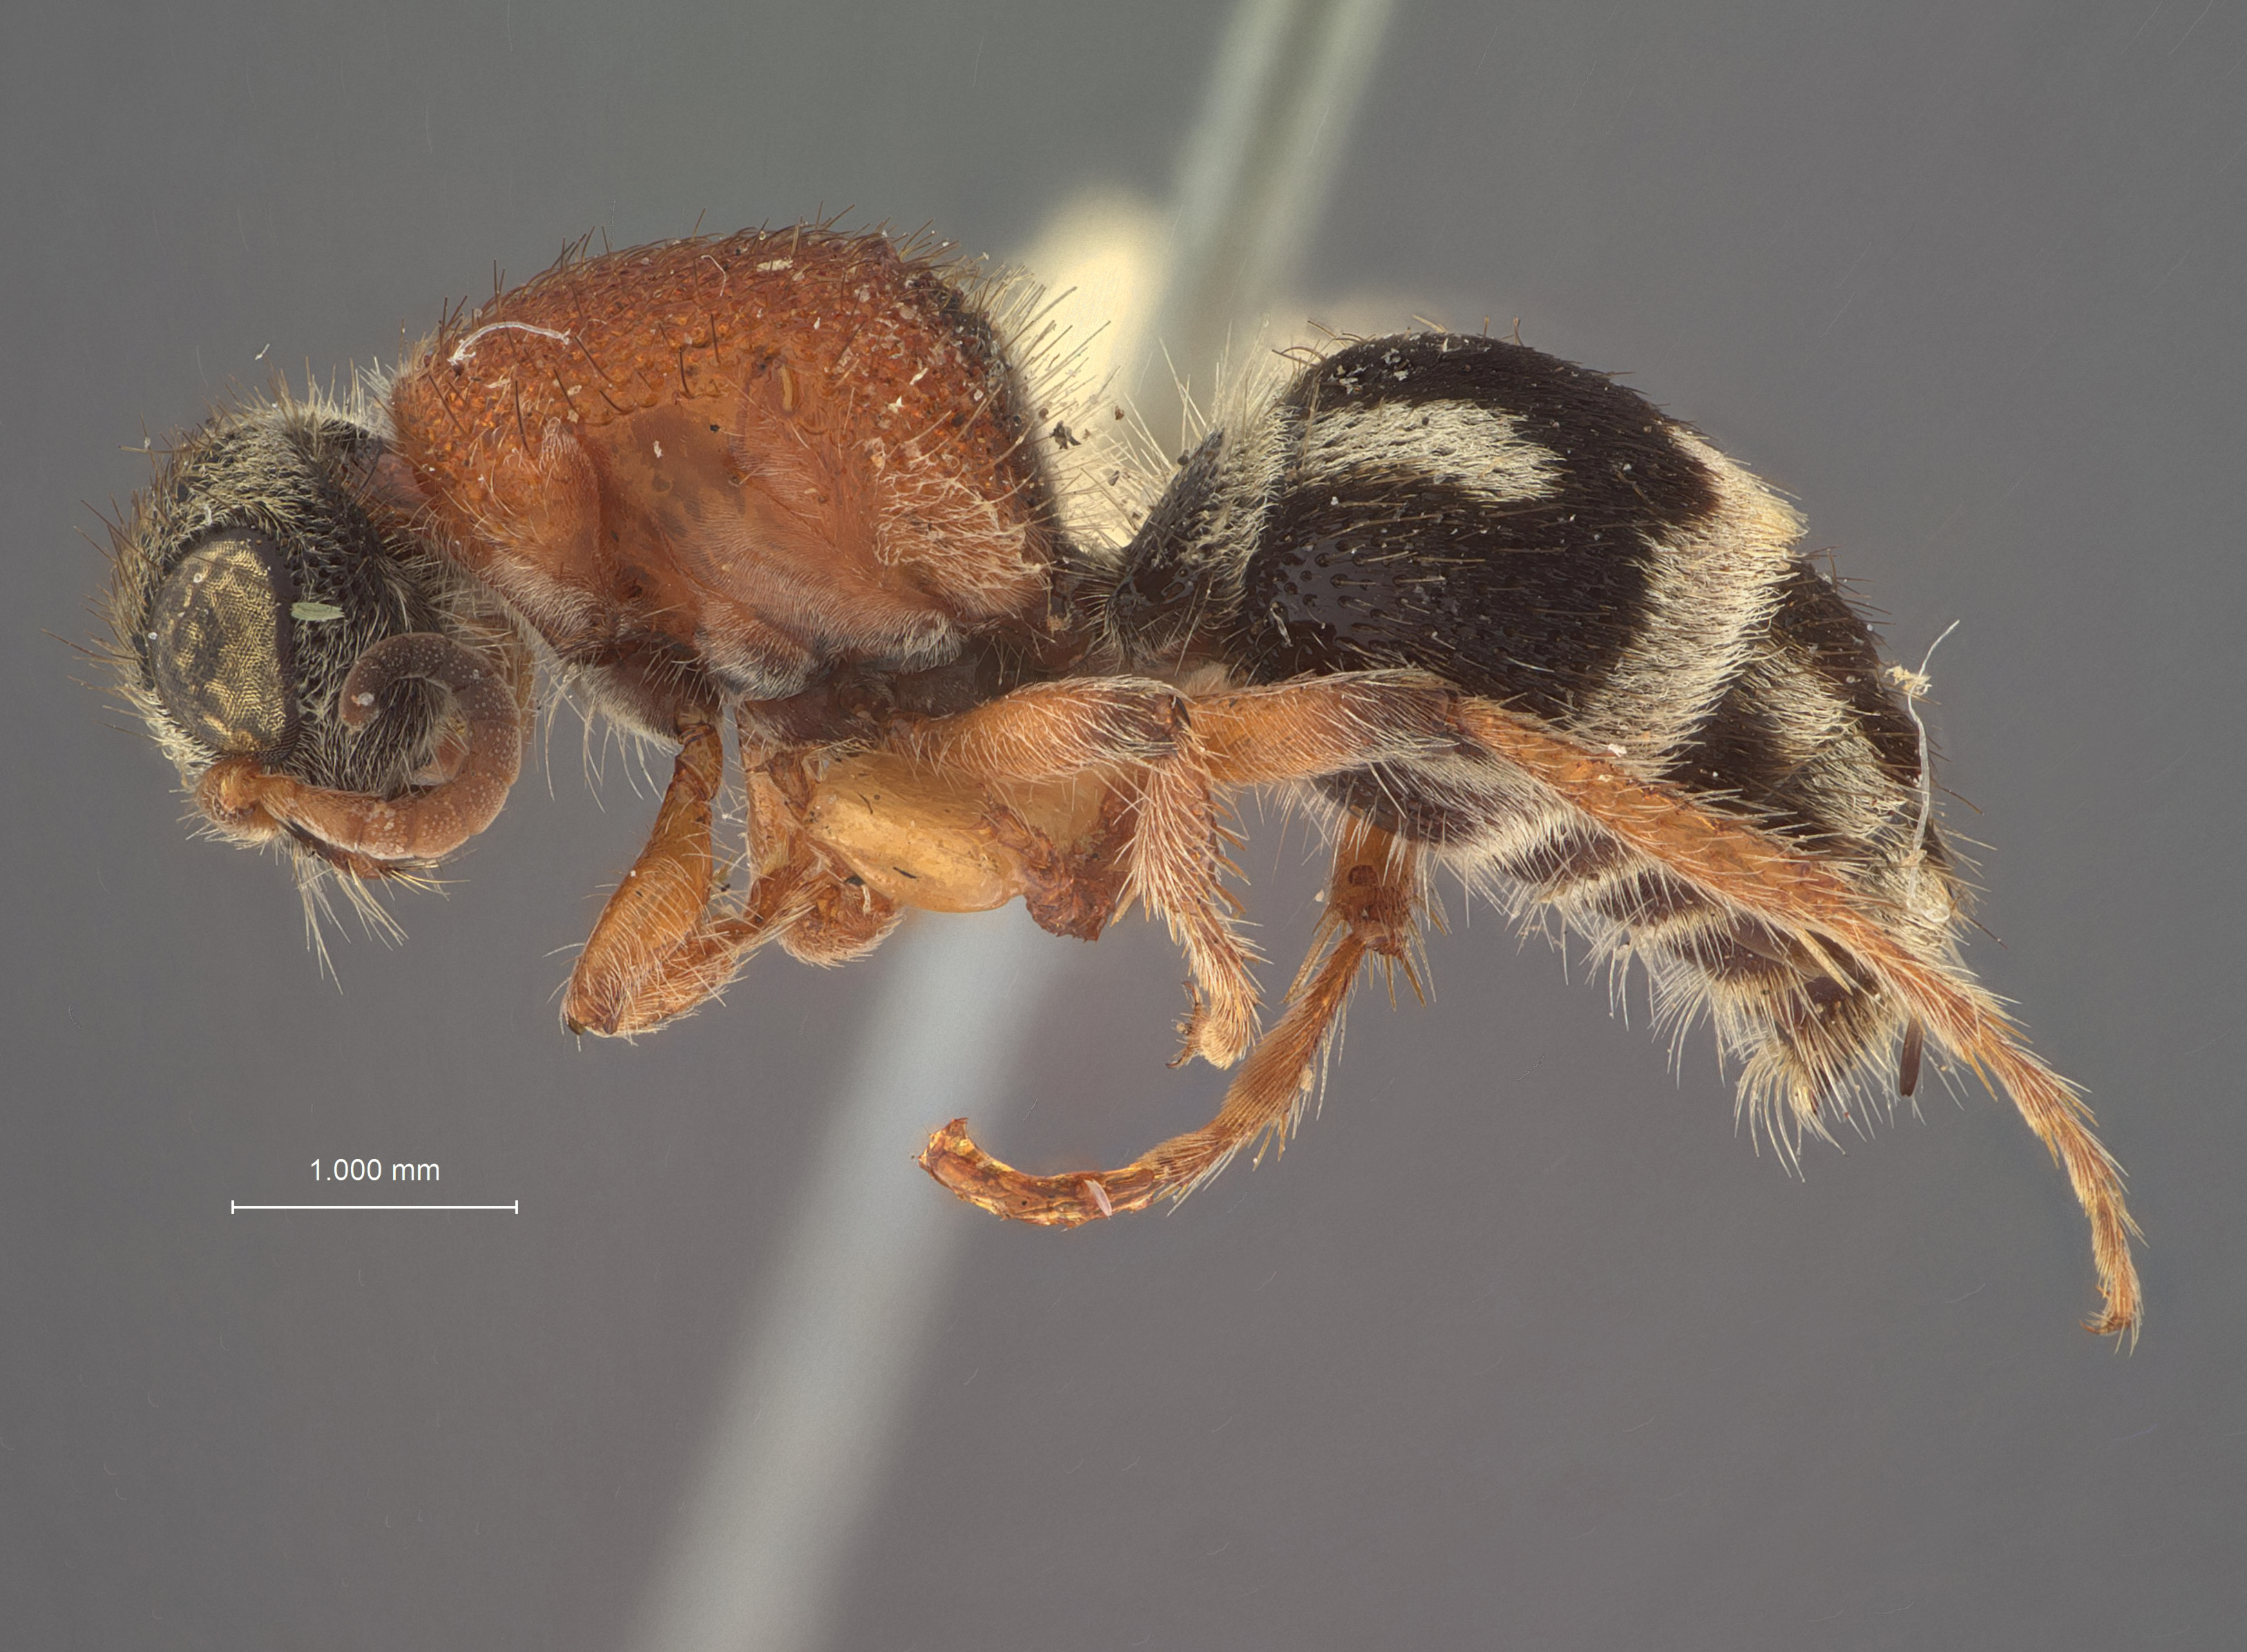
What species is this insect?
Timulla vacuna
